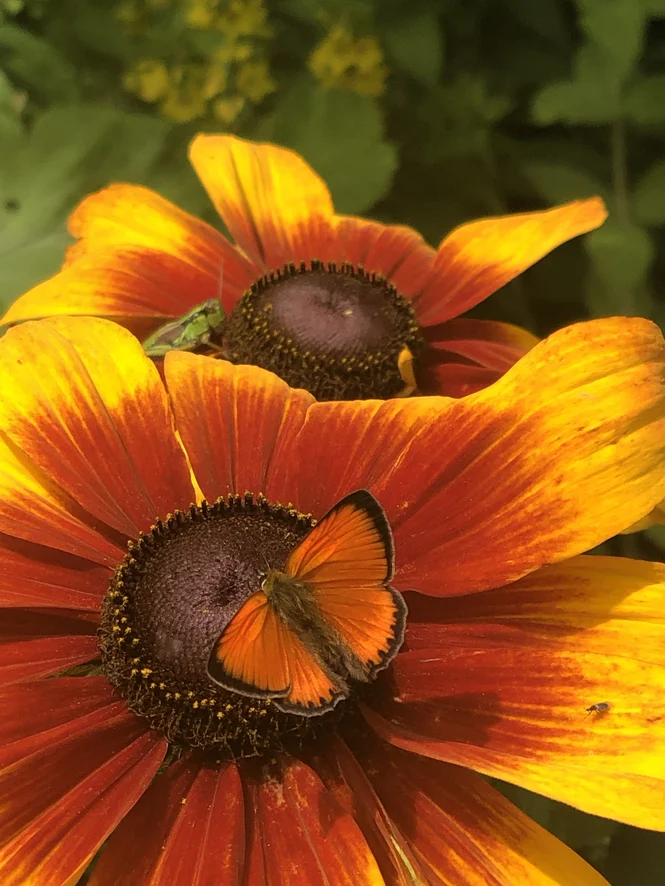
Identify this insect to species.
Lycaena virgaureae
